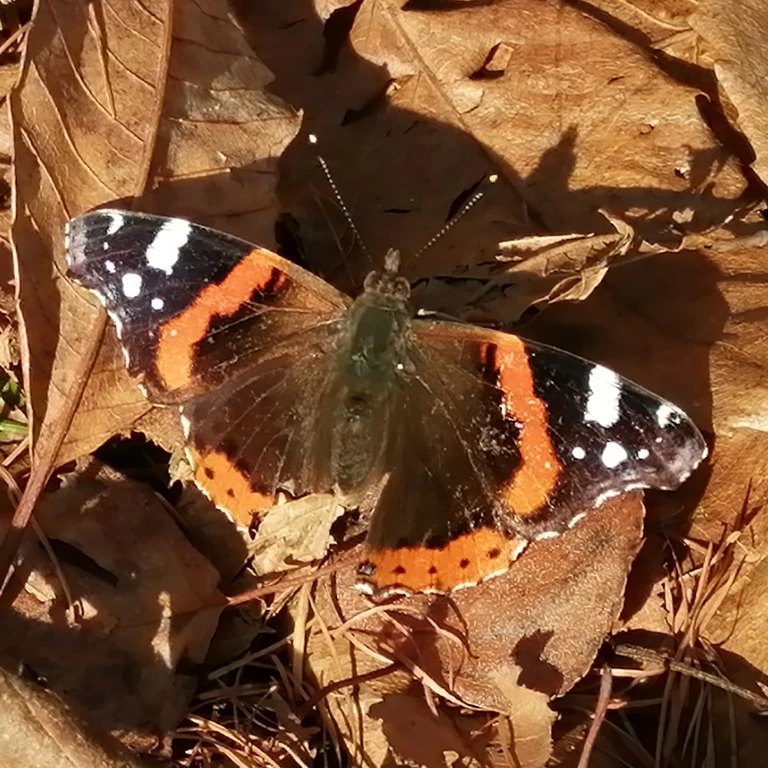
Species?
Vanessa atalanta
